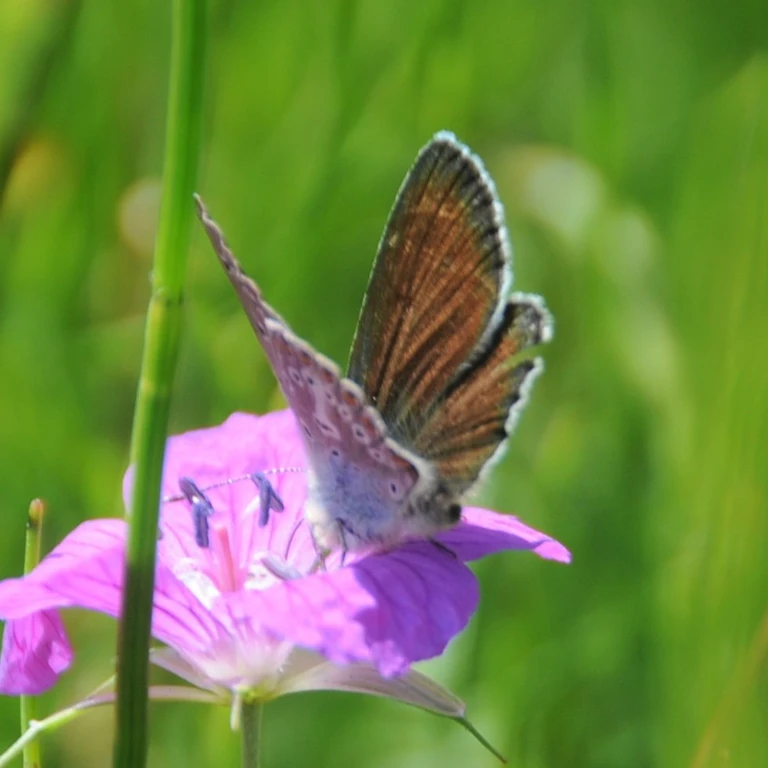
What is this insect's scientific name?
Eumedonia eumedon
